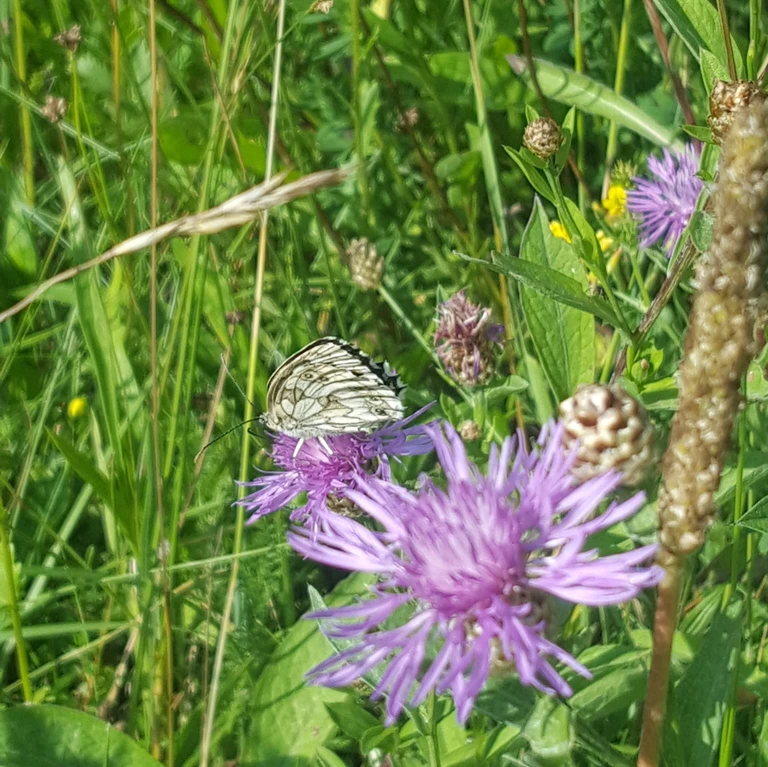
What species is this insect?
Melanargia galathea
